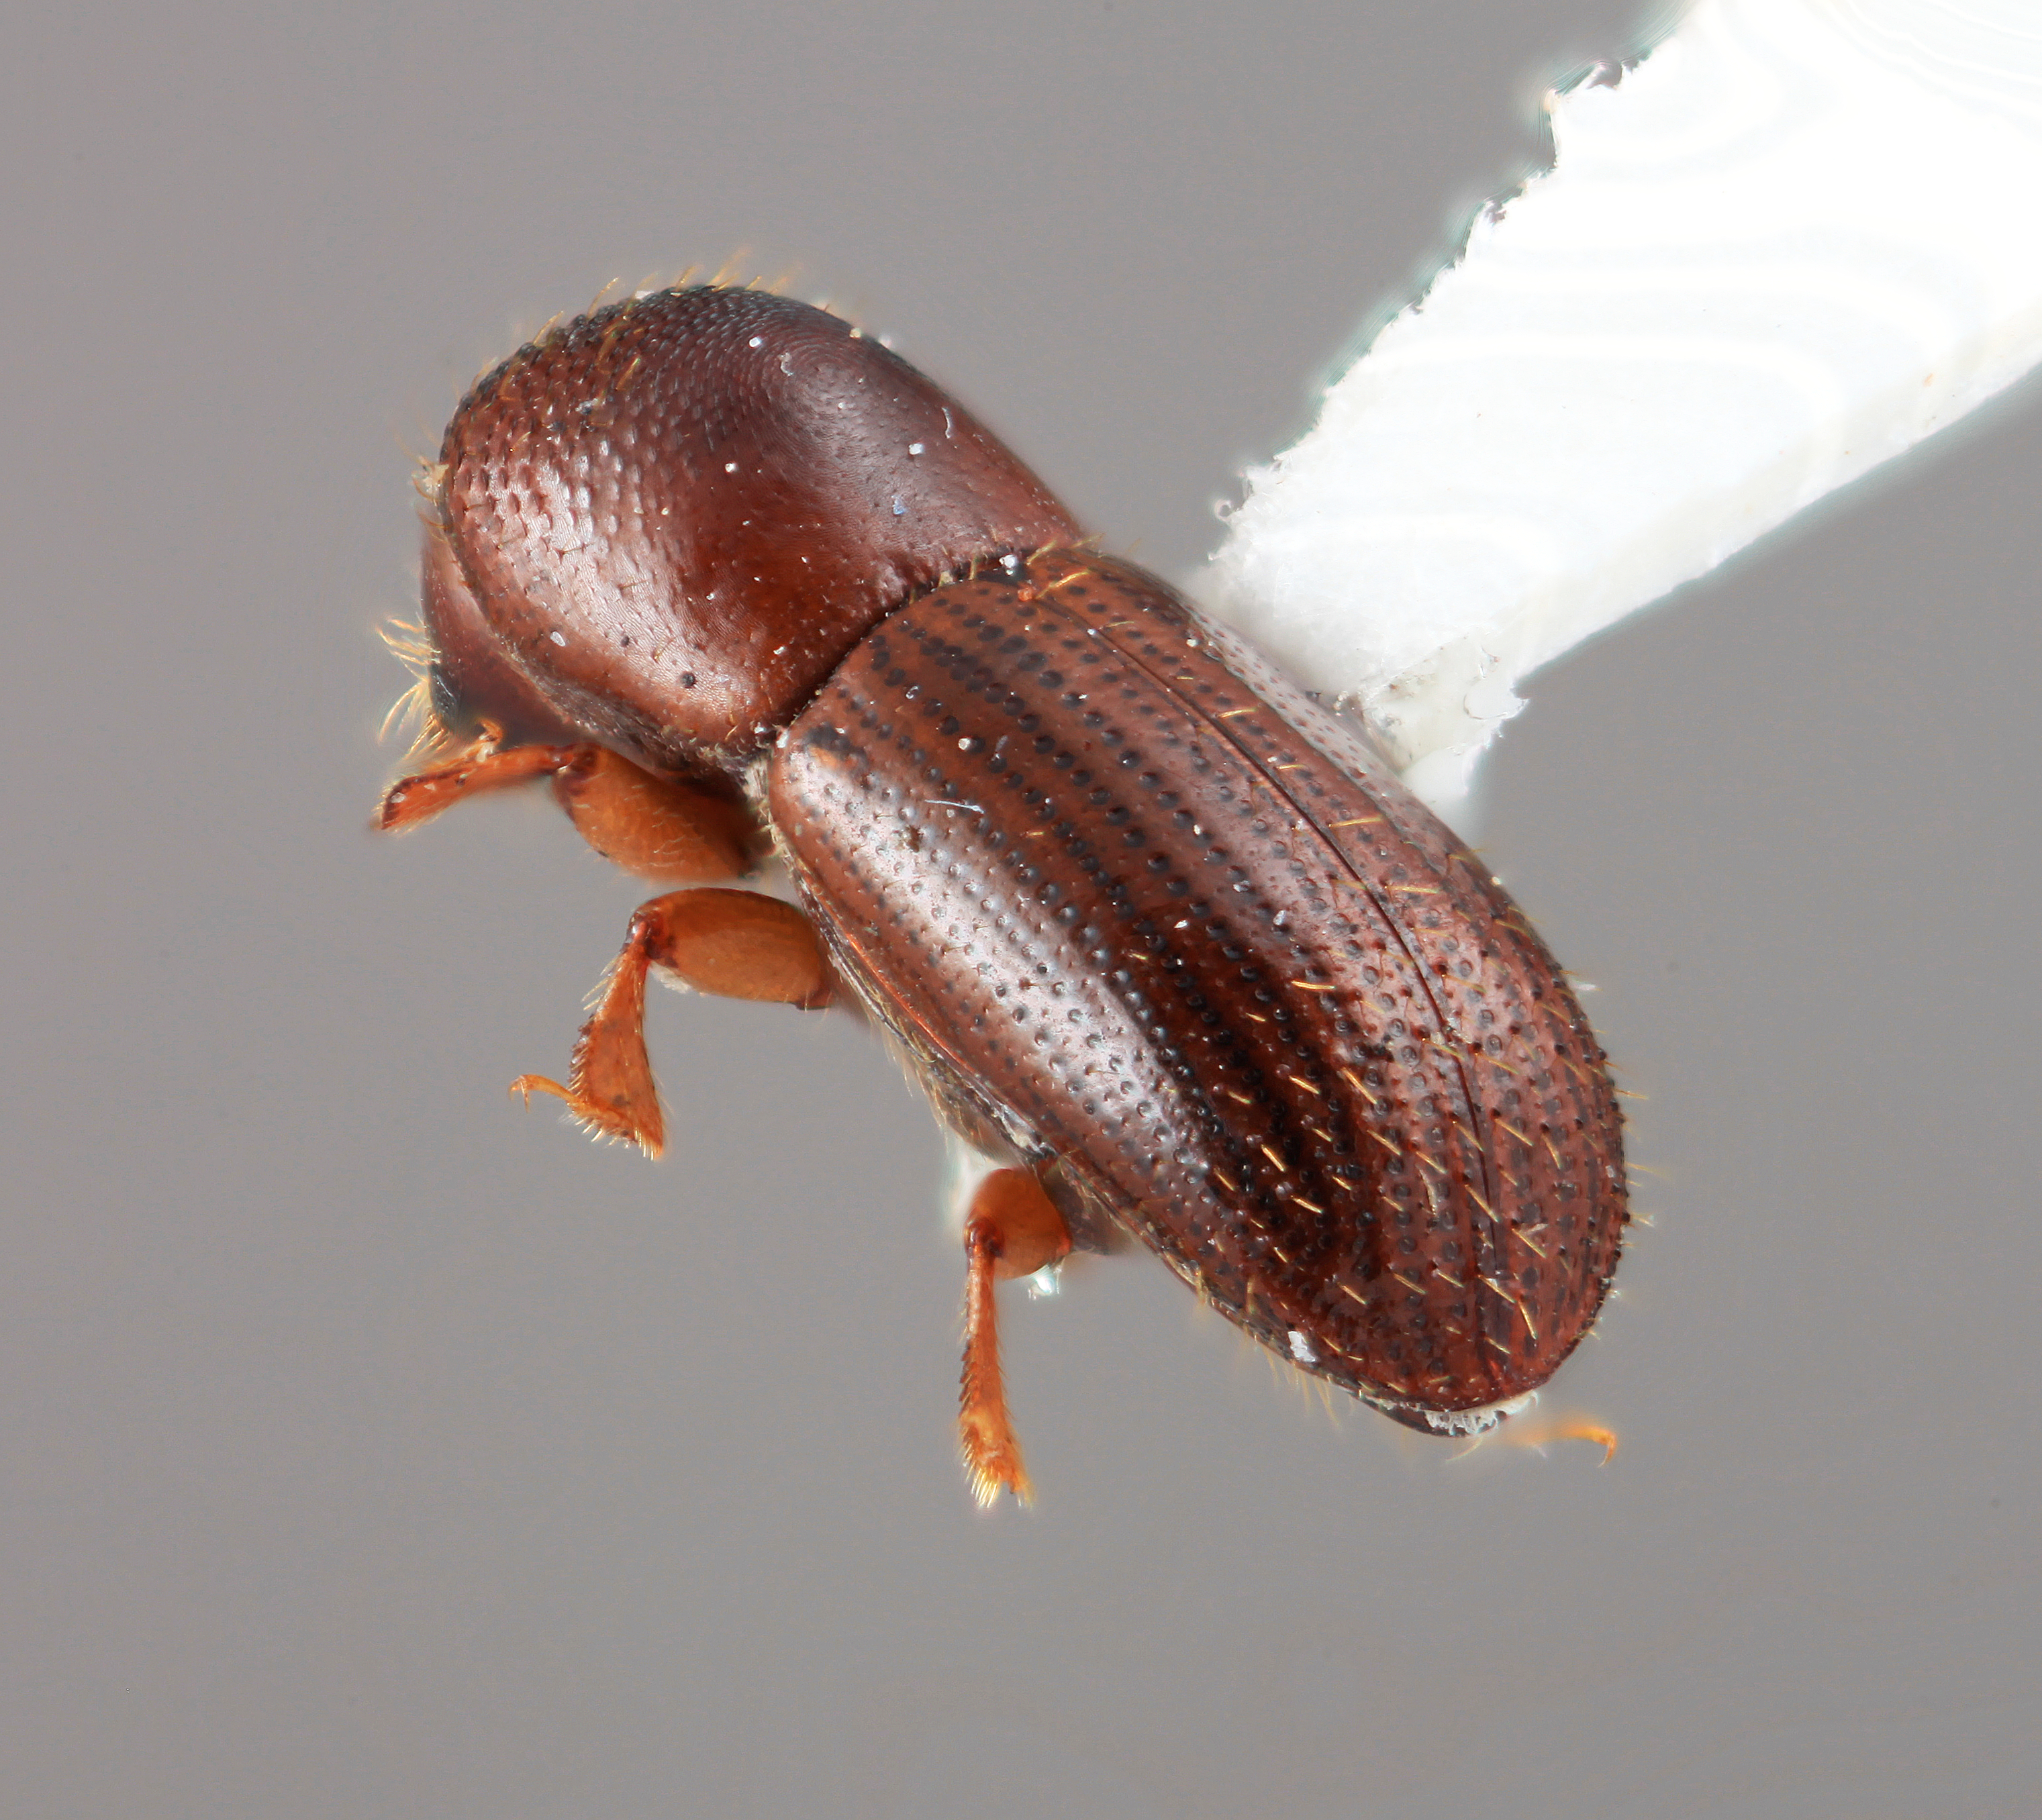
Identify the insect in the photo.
Xyleborus araguensis
